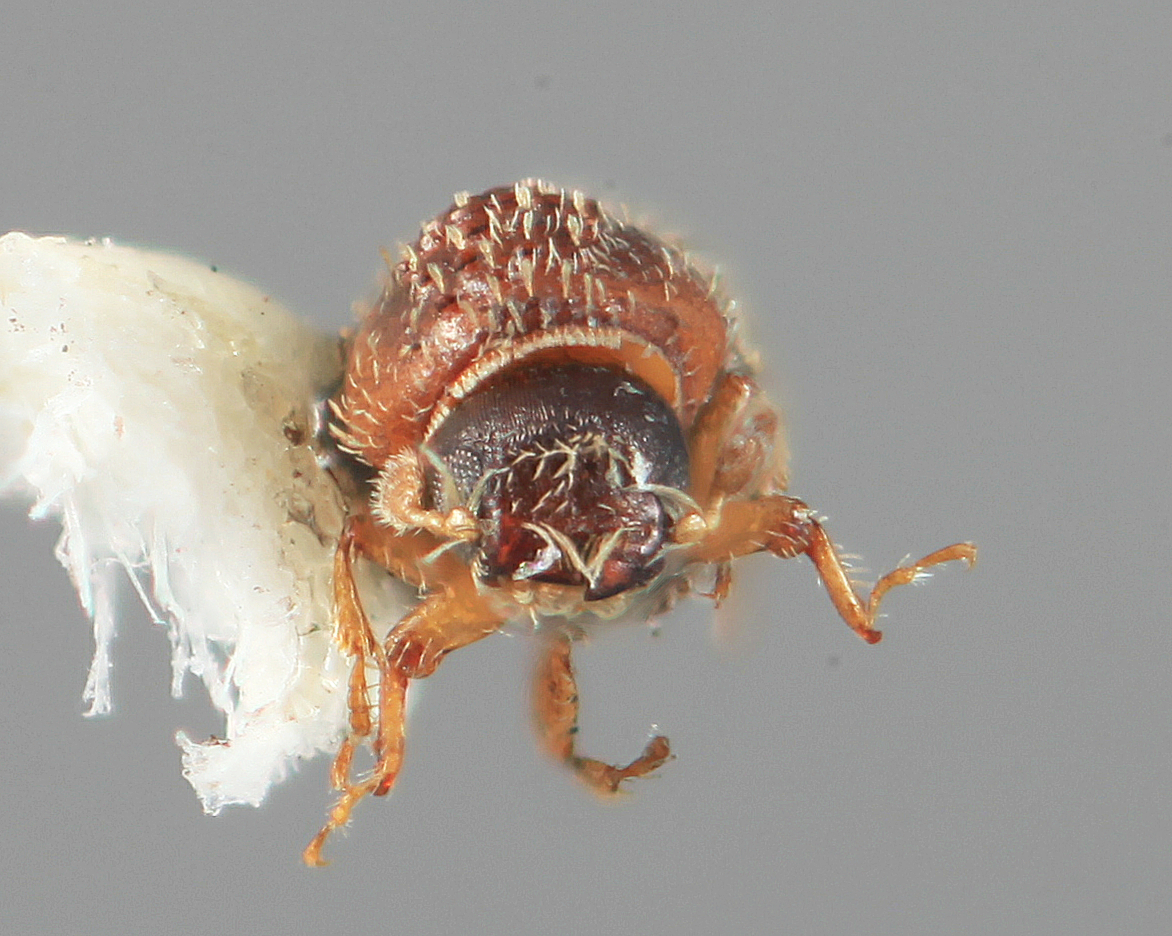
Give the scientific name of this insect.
Cryptulocleptus obesus
